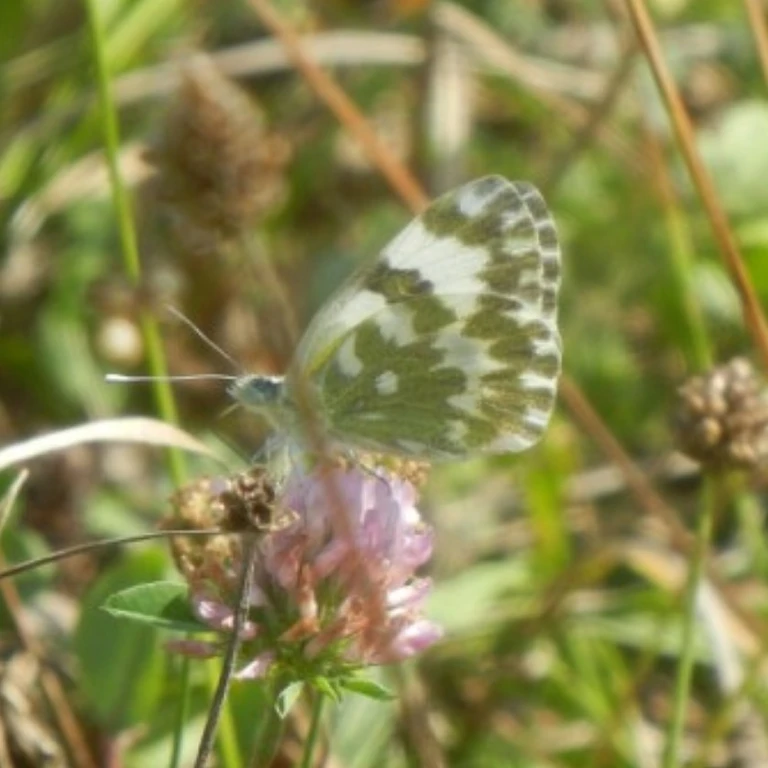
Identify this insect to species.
Pontia edusa
